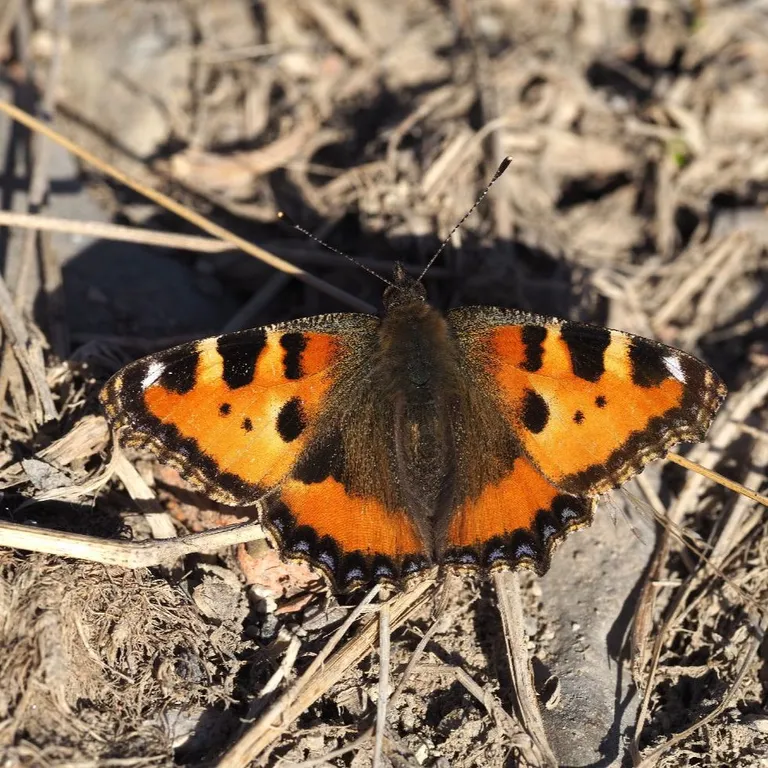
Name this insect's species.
Aglais urticae
